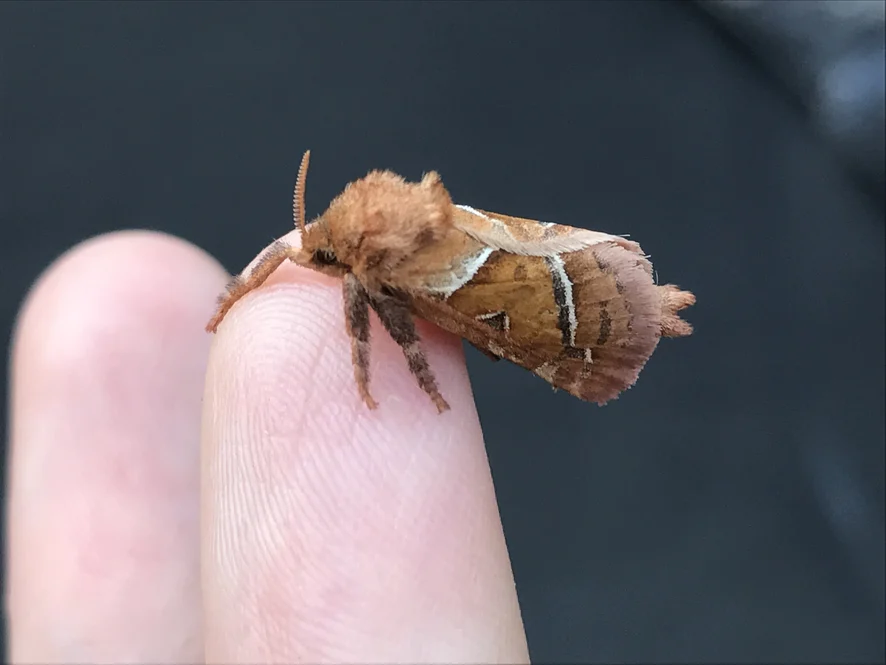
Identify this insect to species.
Triodia sylvina
